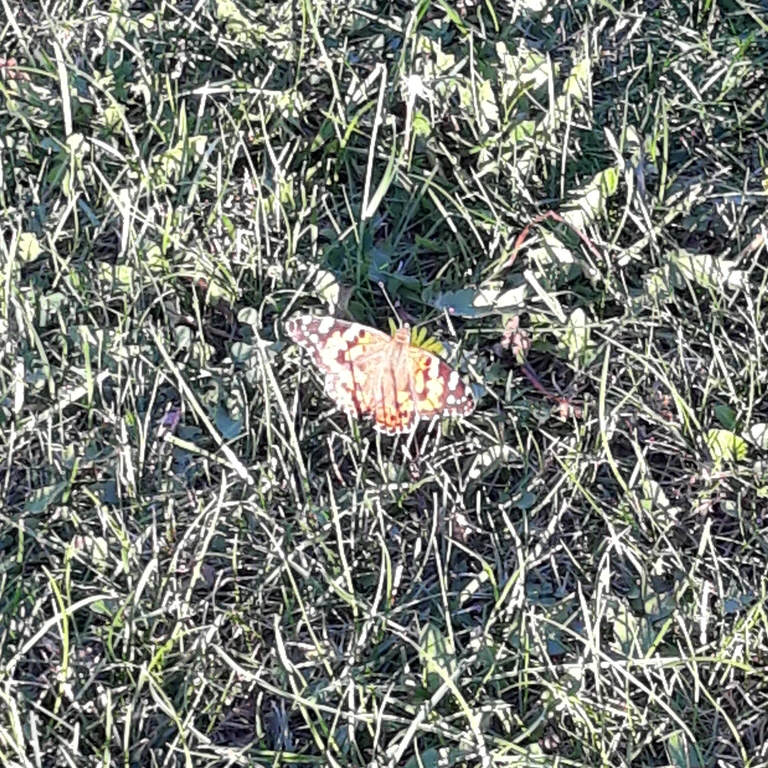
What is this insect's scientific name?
Vanessa cardui
